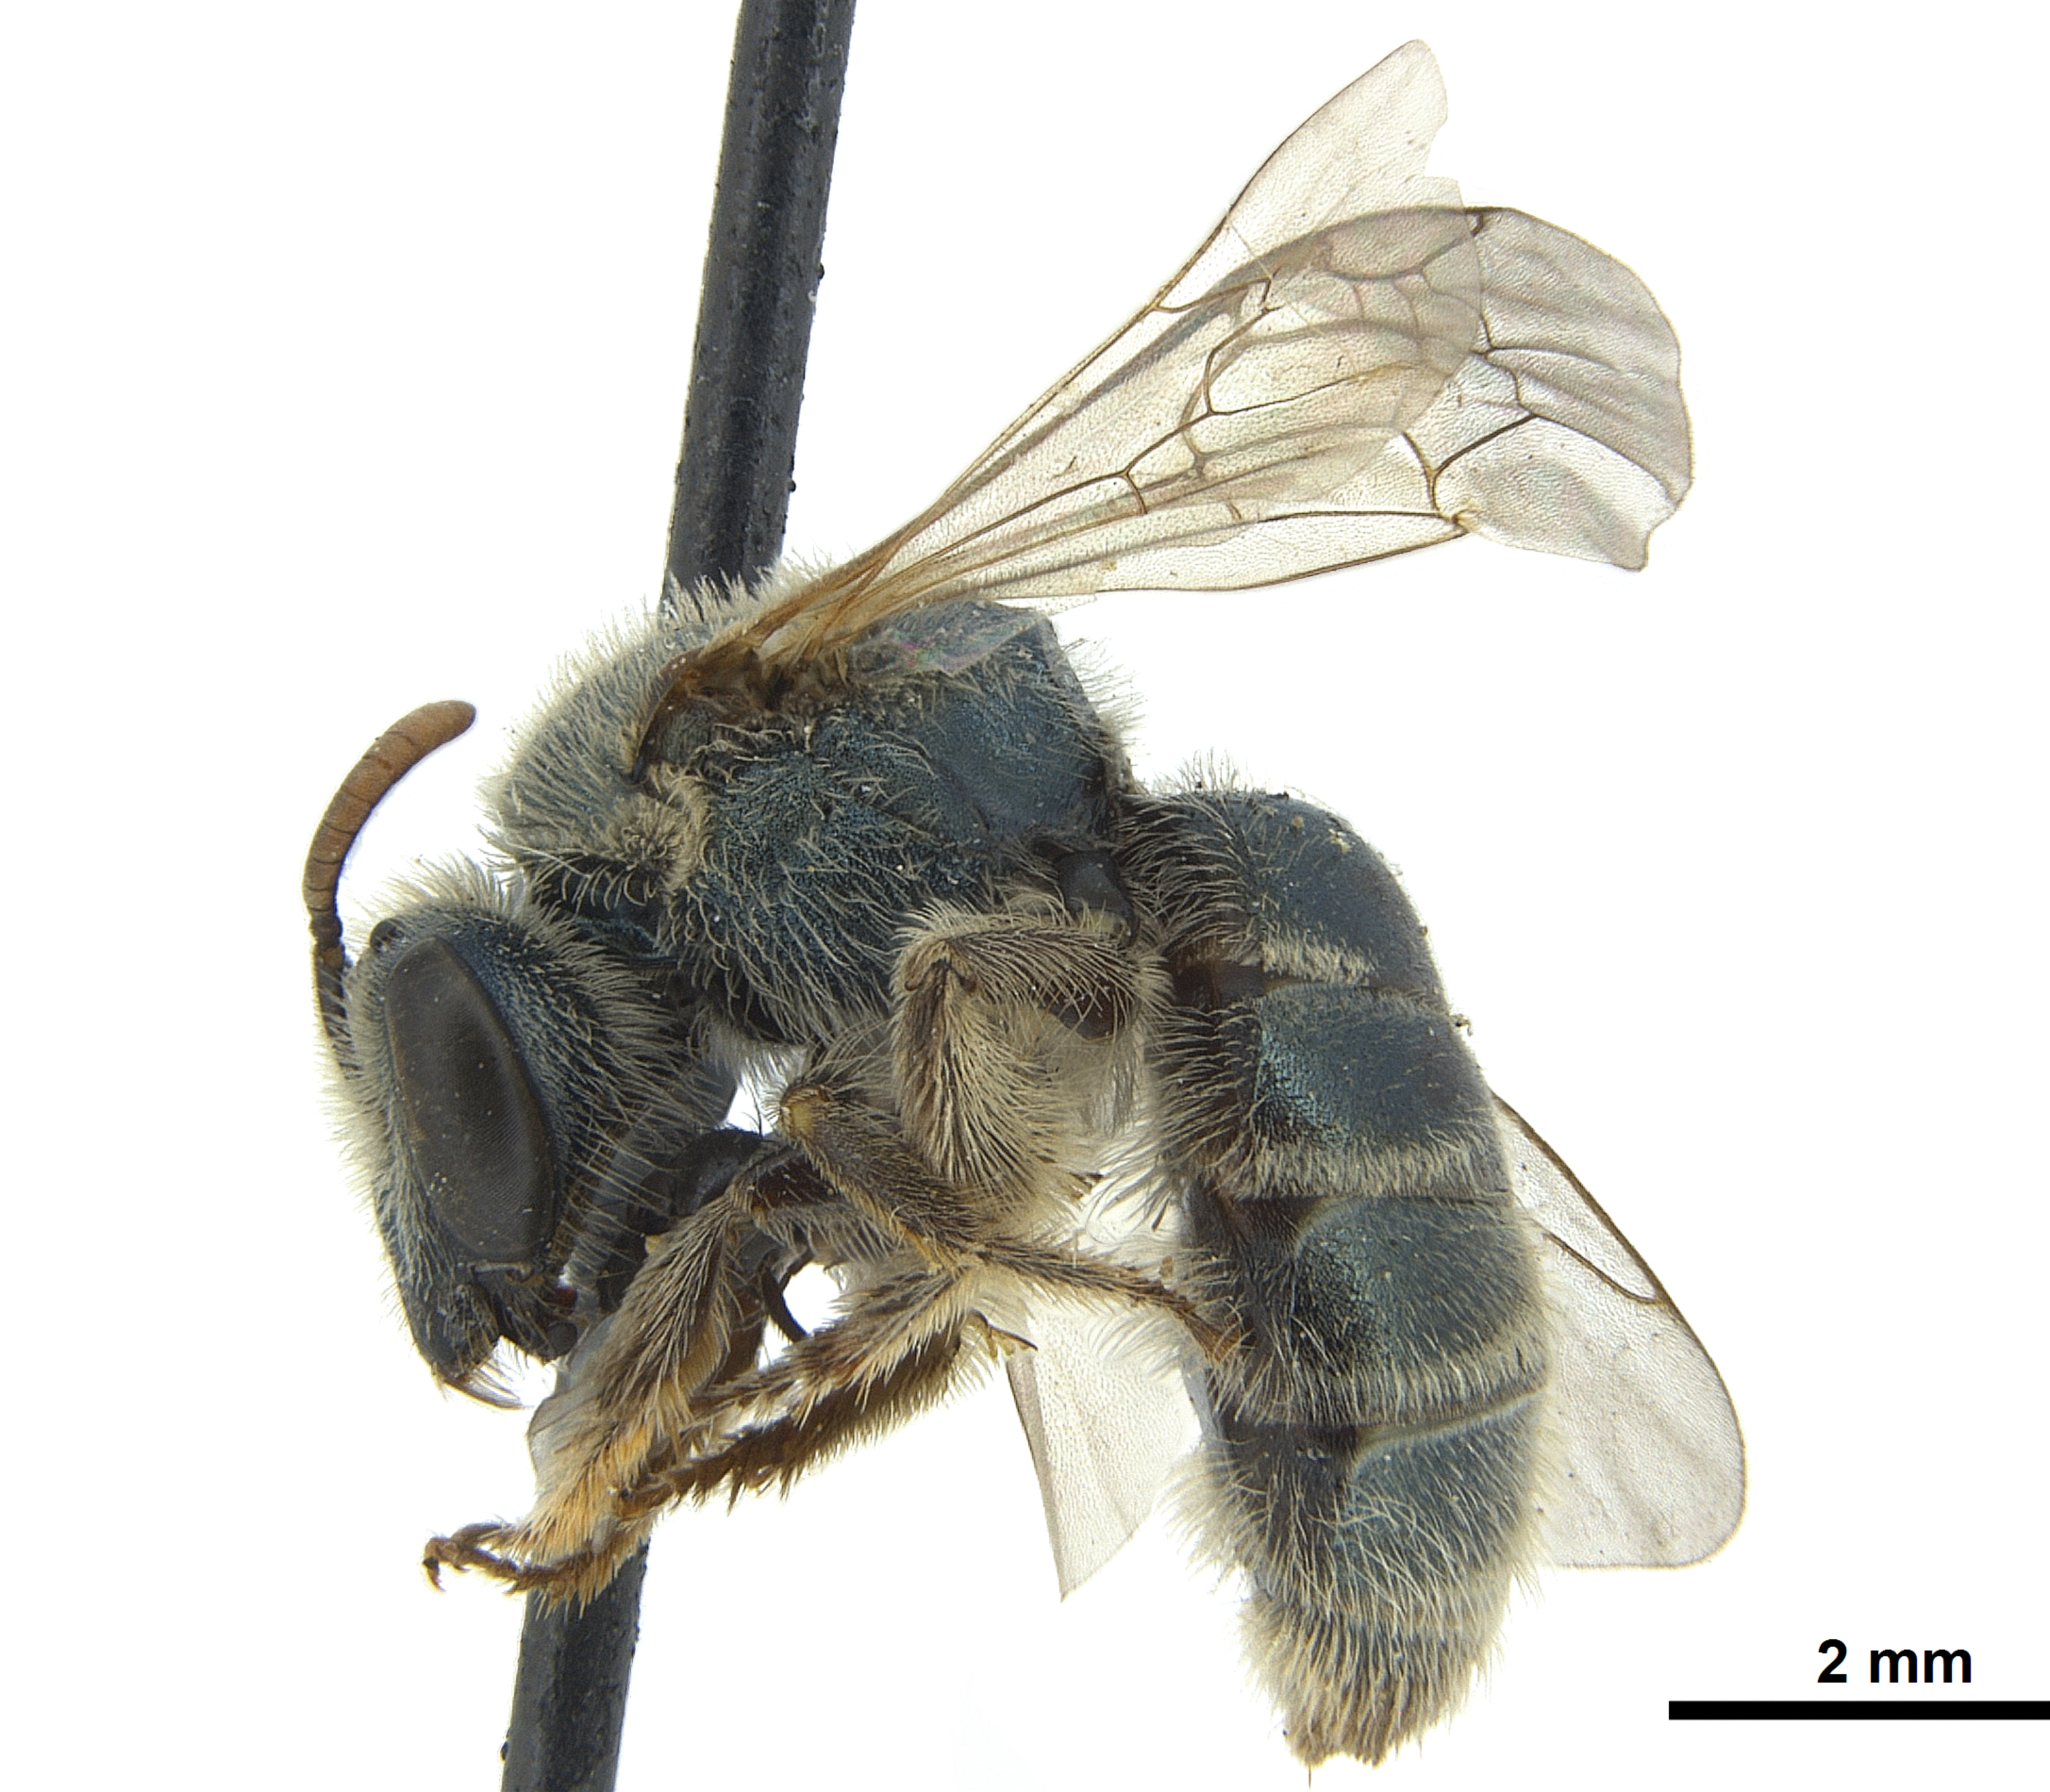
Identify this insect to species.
Pseudagapostemon citricornis
